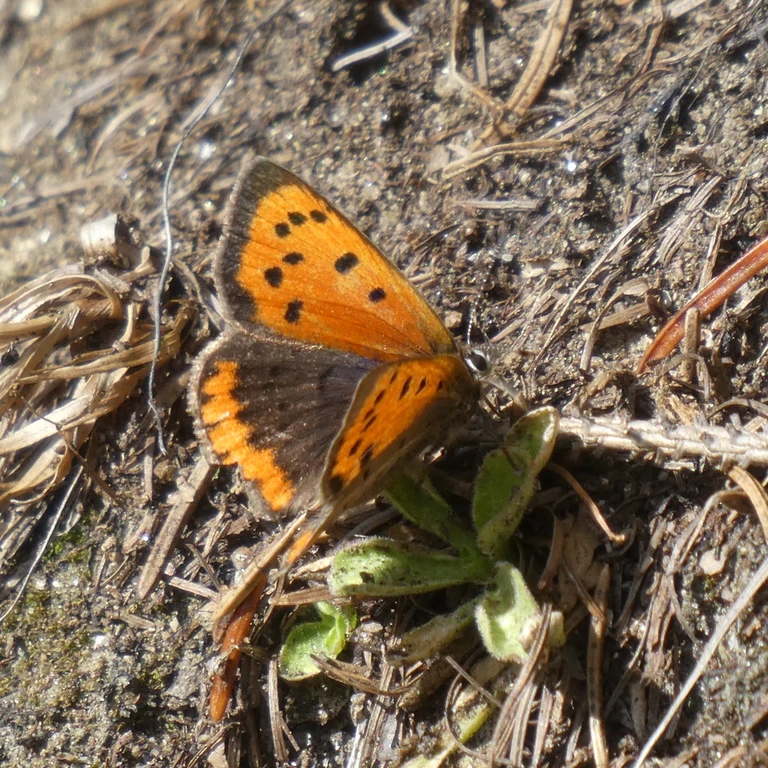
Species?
Lycaena phlaeas
